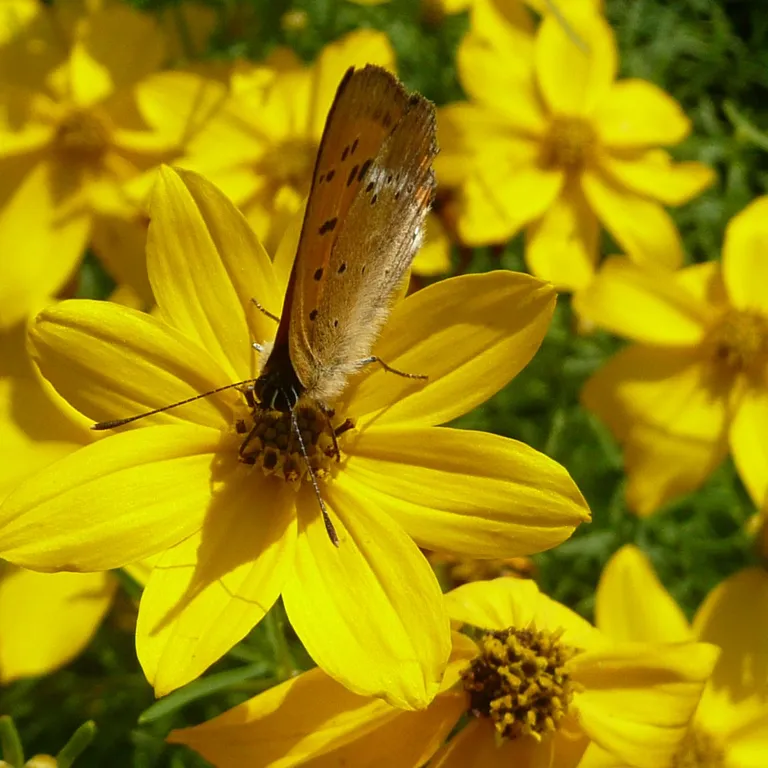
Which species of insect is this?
Lycaena virgaureae
